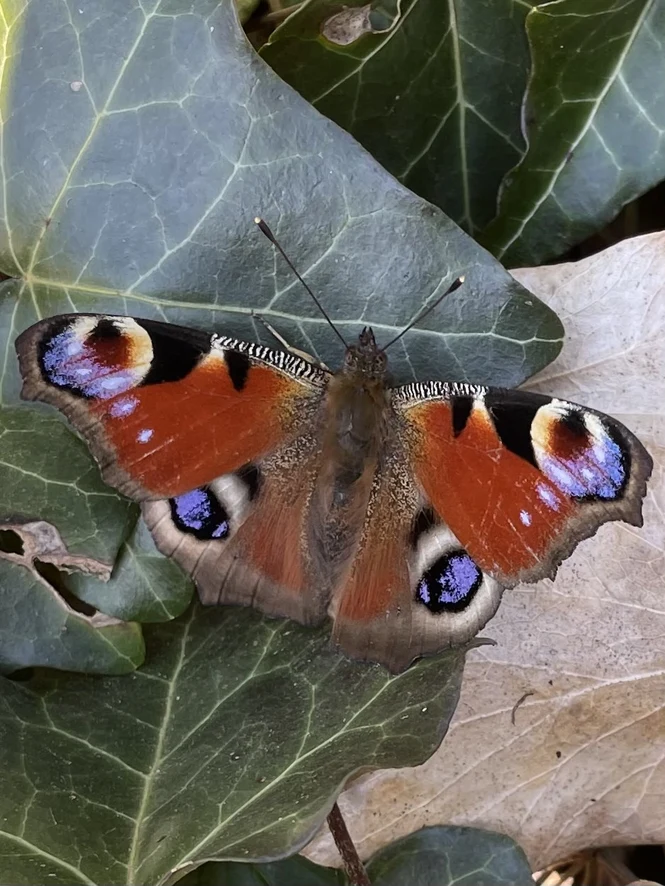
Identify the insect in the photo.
Aglais io
